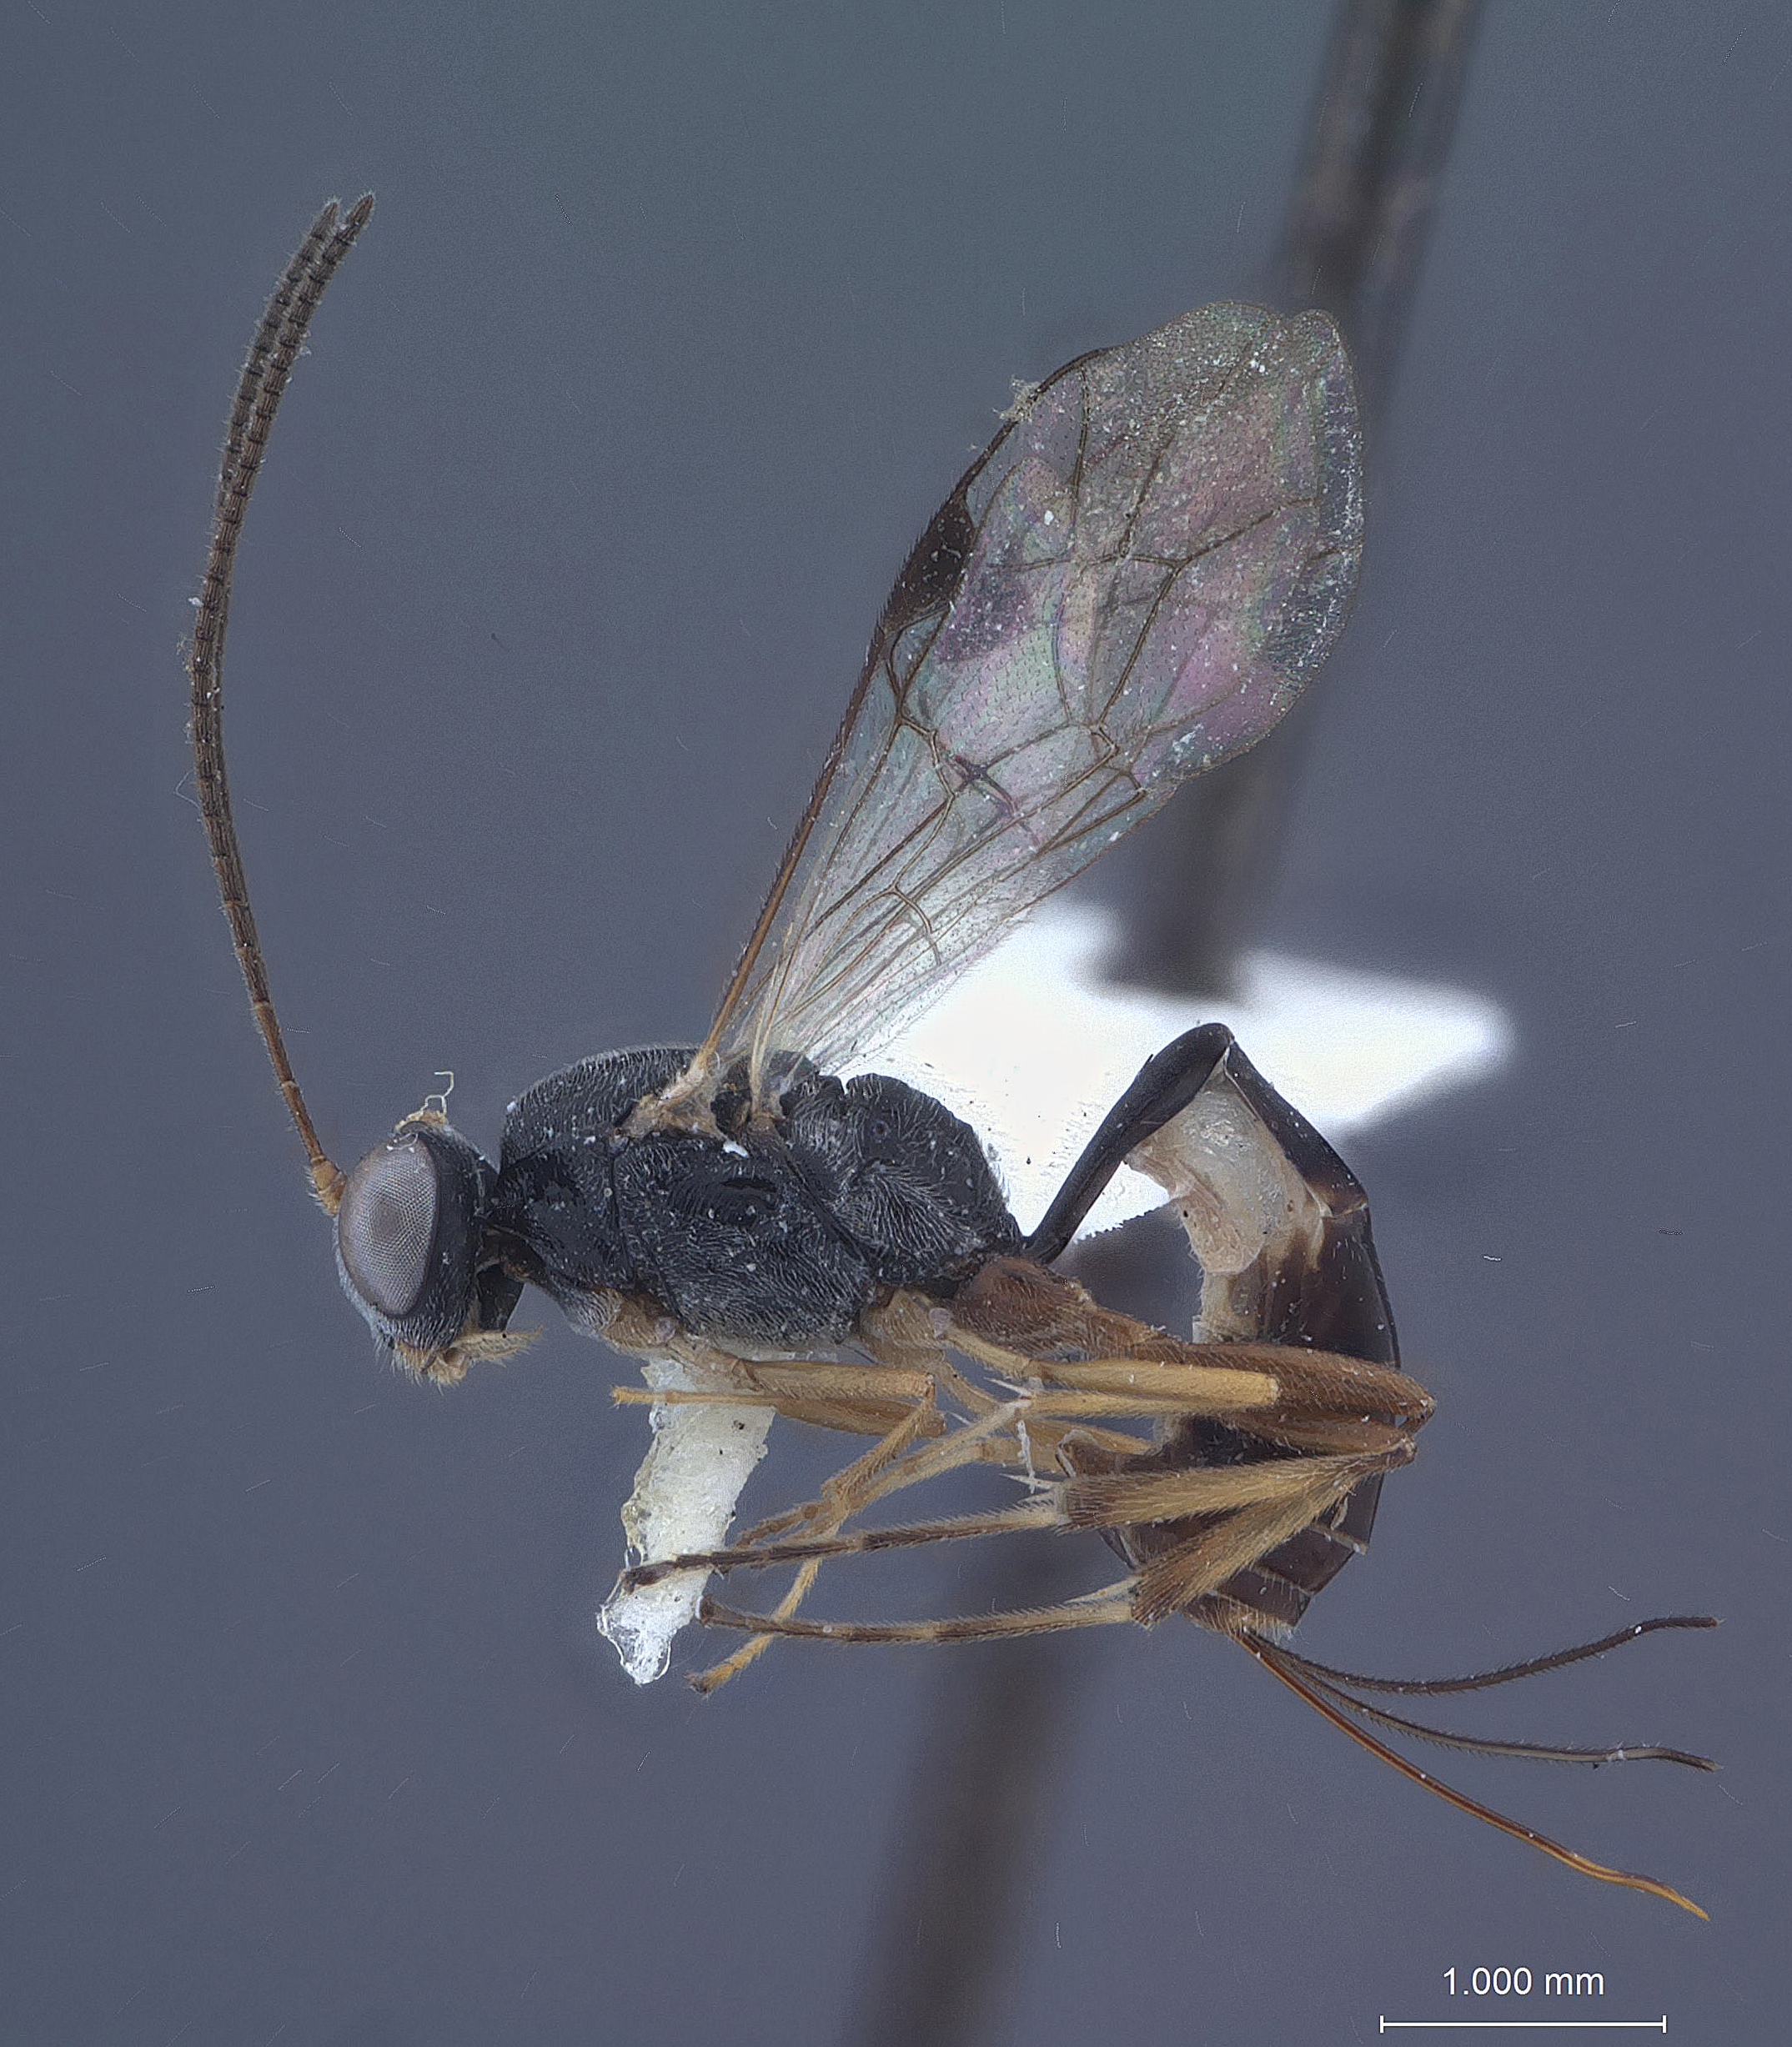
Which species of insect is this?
Pristomerus incompletus
